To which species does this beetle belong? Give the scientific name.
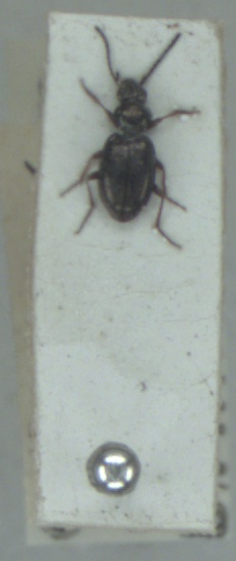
Bembidion lampros
